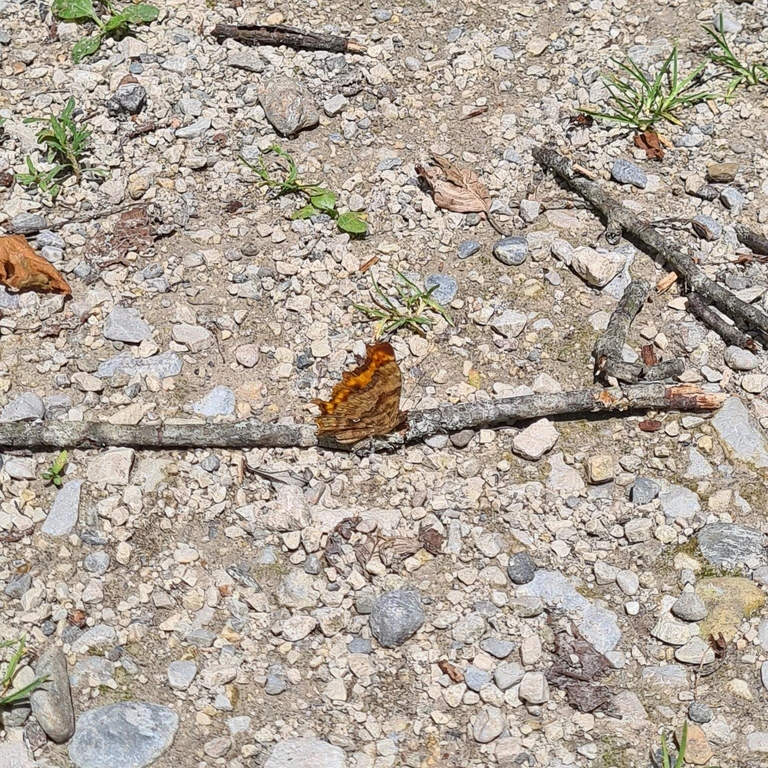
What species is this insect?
Polygonia c-album
